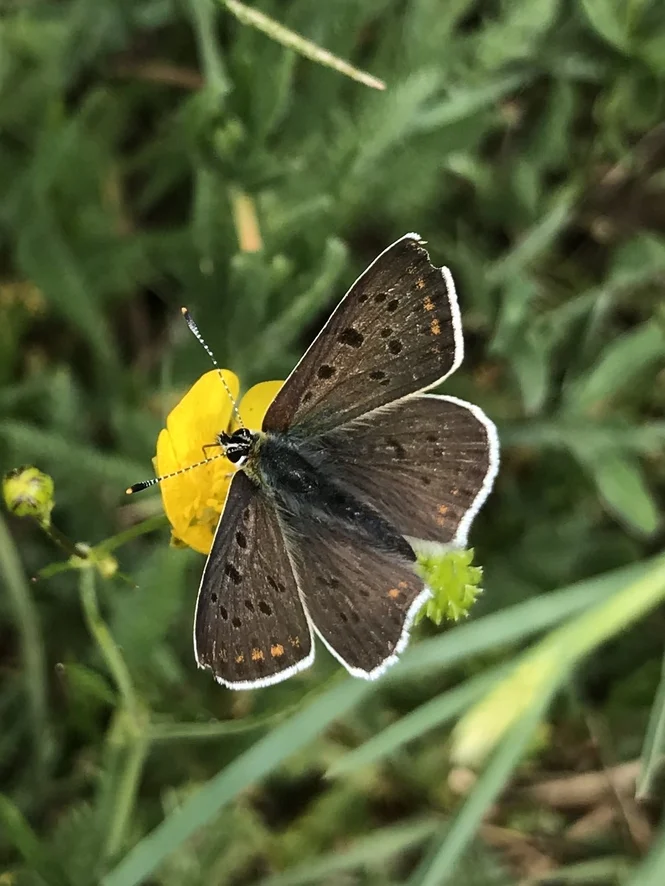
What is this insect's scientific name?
Lycaena tityrus (also Loweia tityrus)
